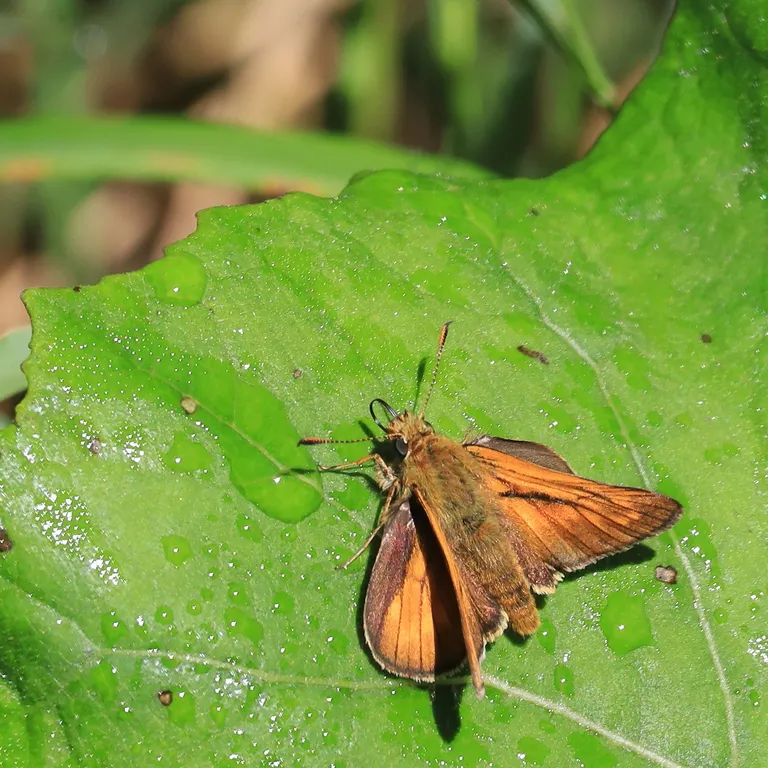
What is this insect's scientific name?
Ochlodes sylvanus (also Ochlodes venata)
